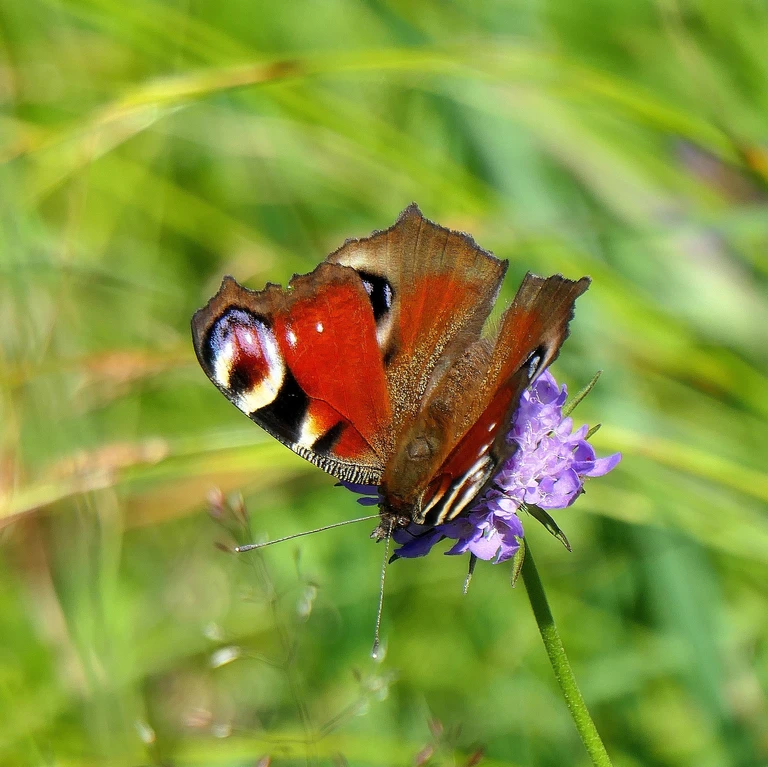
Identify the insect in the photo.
Aglais io
